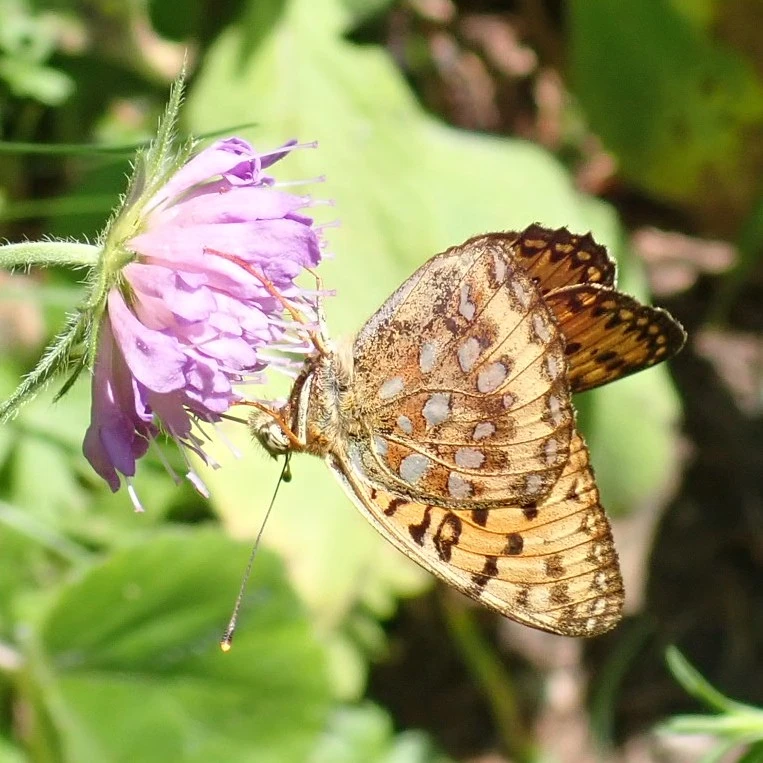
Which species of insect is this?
Speyeria aglaja
